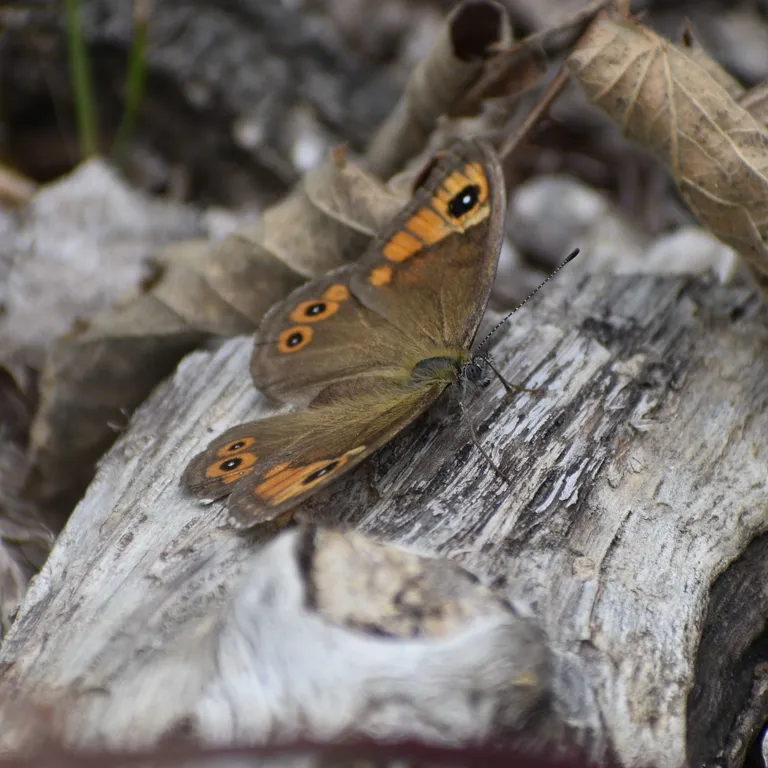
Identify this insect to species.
Lasiommata maera (also Pararge maera)
